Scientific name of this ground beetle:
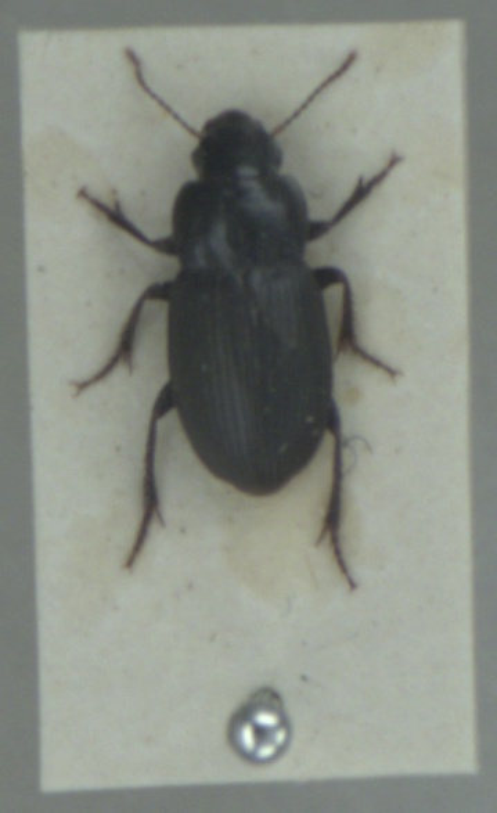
Harpalus neglectus
